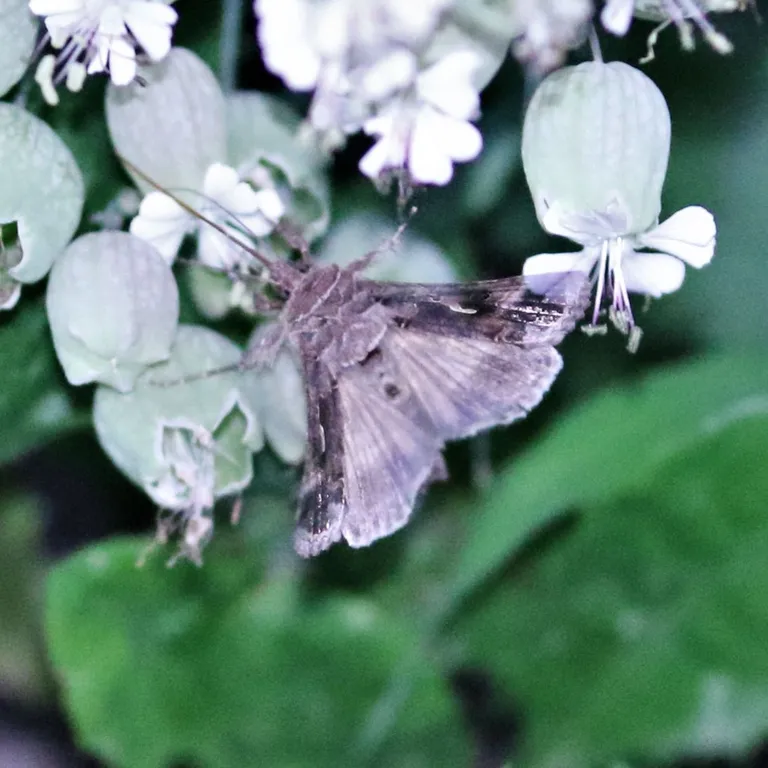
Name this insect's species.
Autographa gamma
